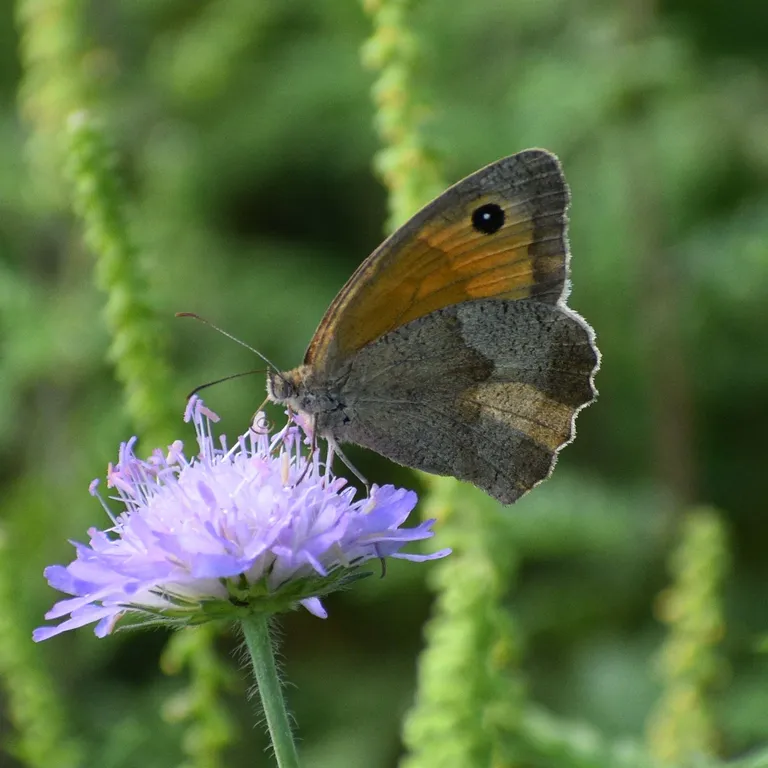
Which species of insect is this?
Maniola jurtina
